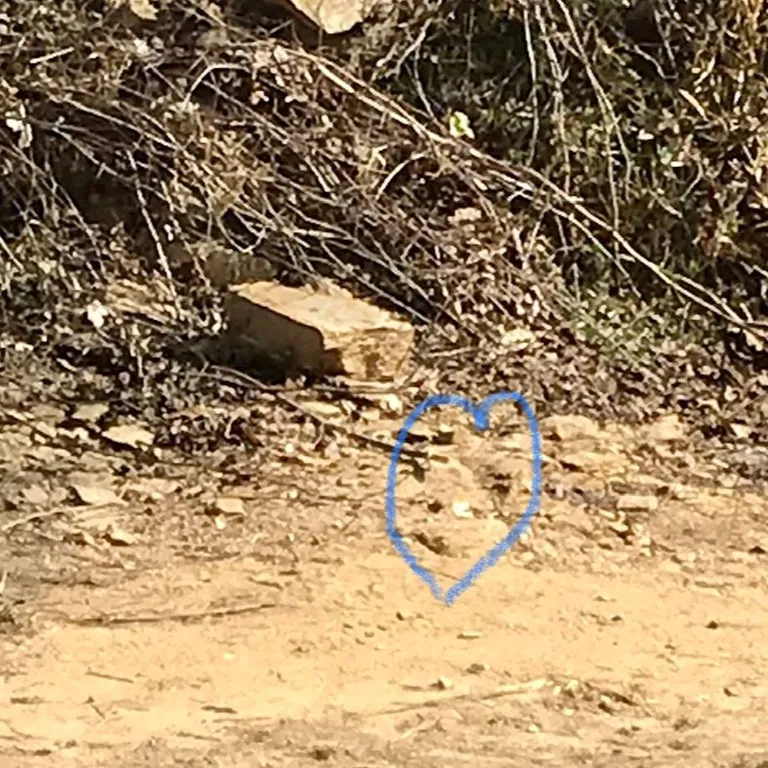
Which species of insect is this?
Anthocharis cardamines
